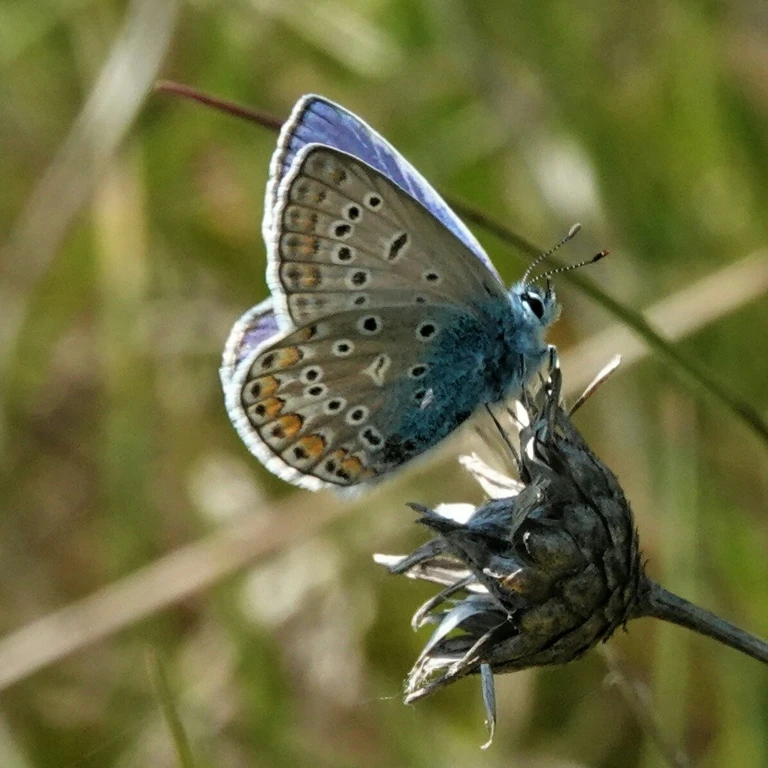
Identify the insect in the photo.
Polyommatus icarus
